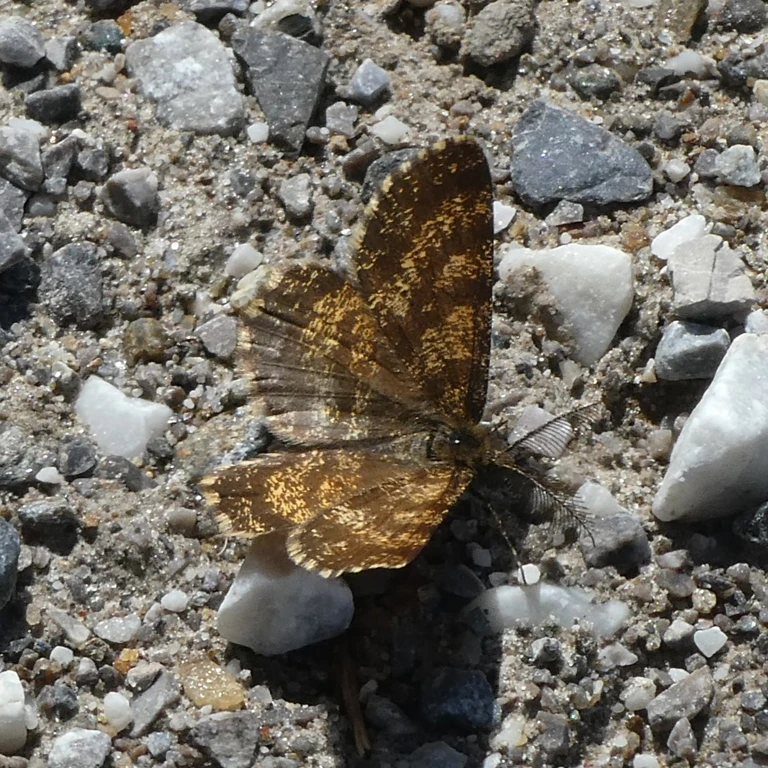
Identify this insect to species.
Ematurga atomaria
